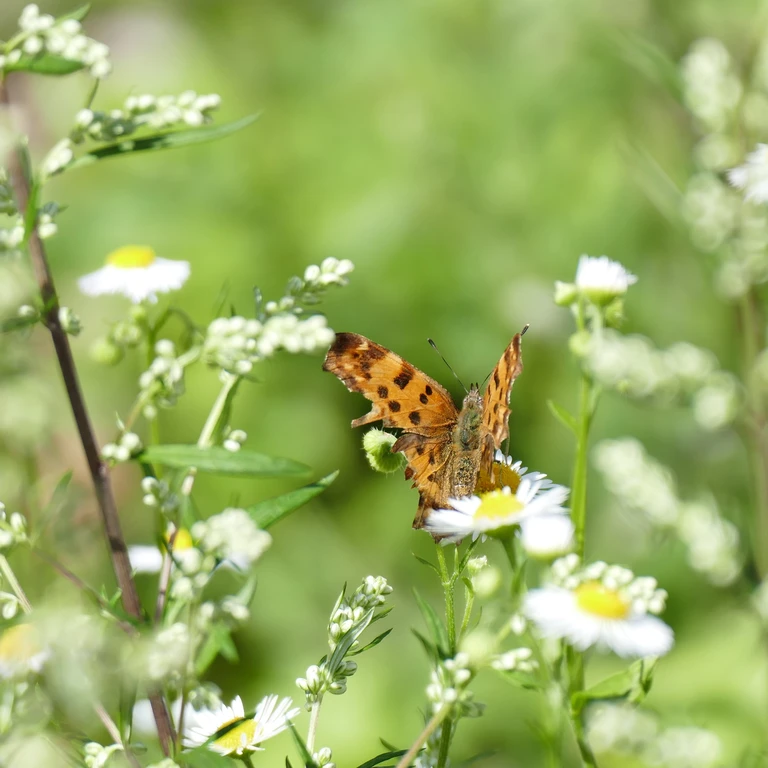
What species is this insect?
Polygonia c-album
